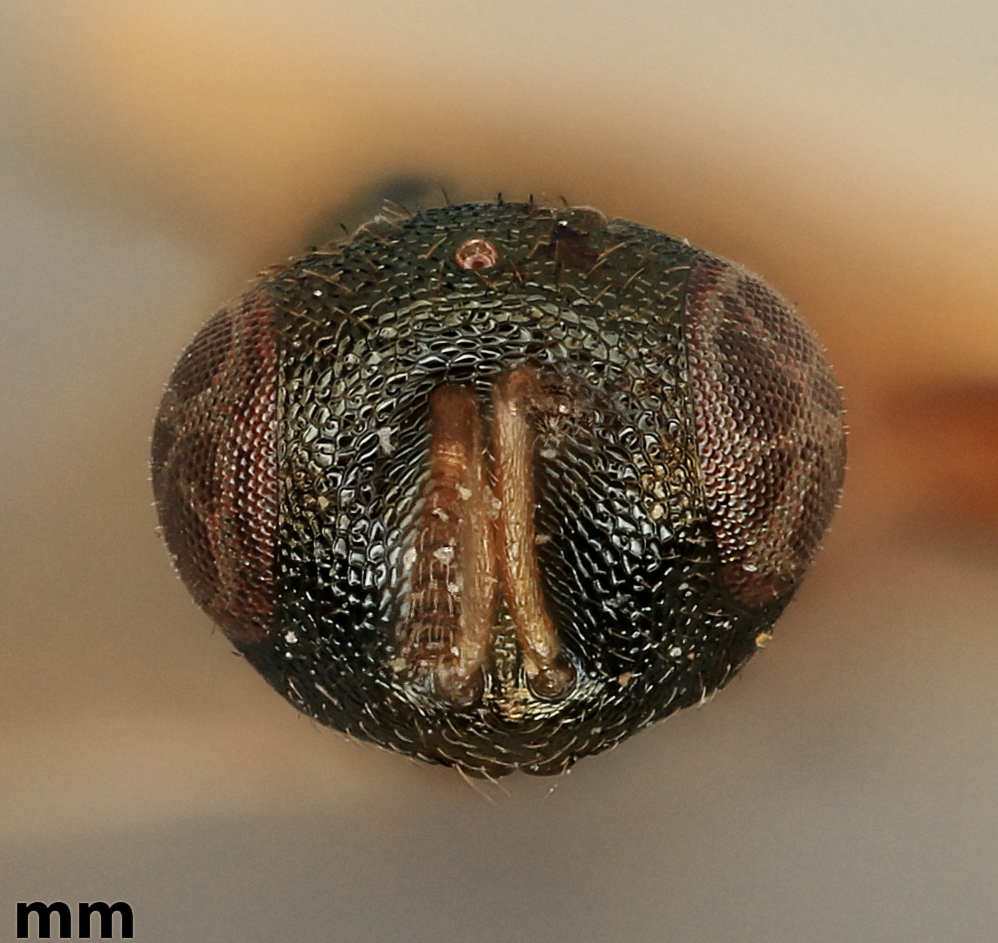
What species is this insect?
Dibrachys australia
